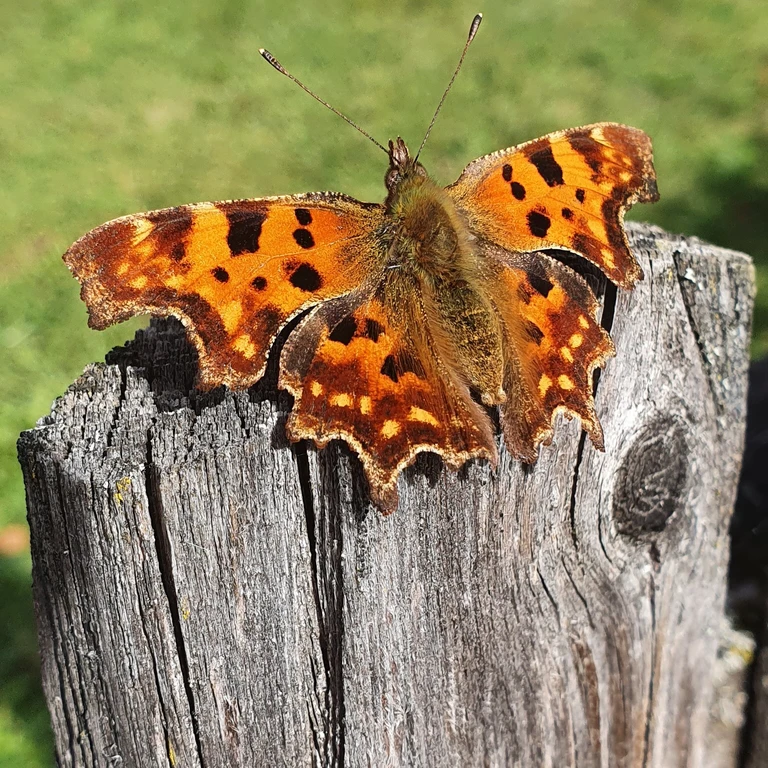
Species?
Polygonia c-album
